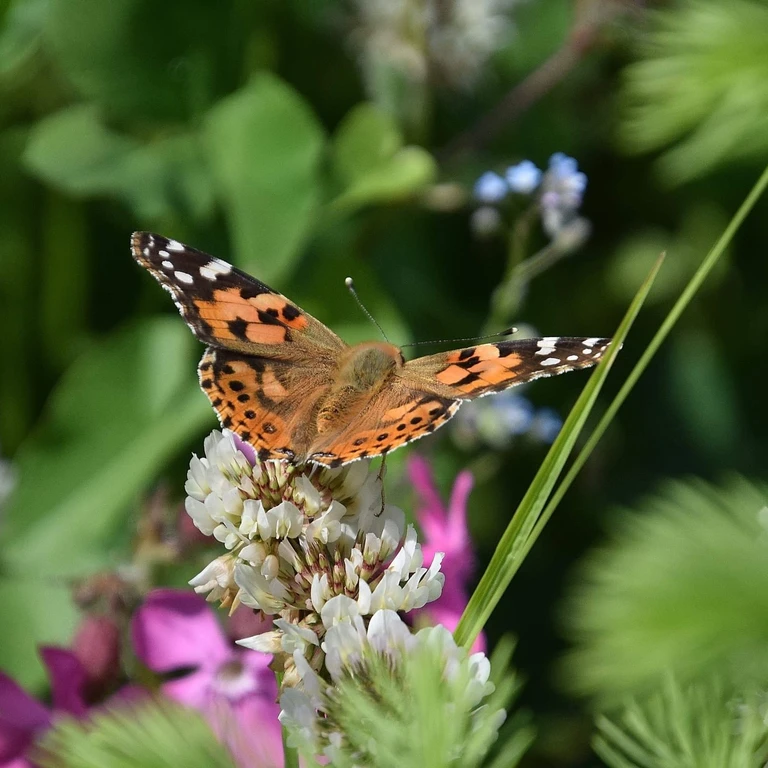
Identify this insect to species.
Vanessa cardui
